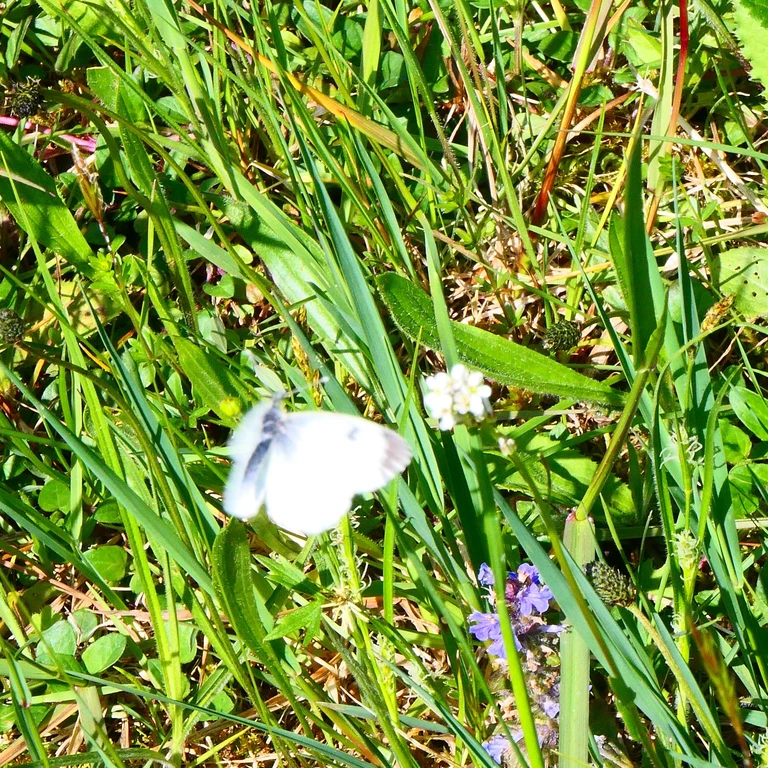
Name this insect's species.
Anthocharis cardamines
